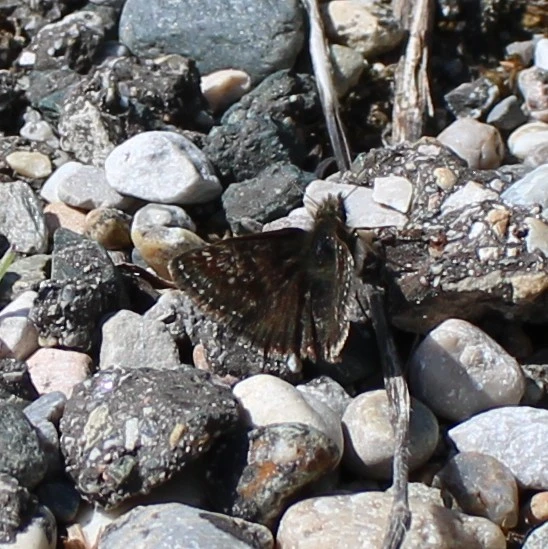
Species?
Erynnis tages
